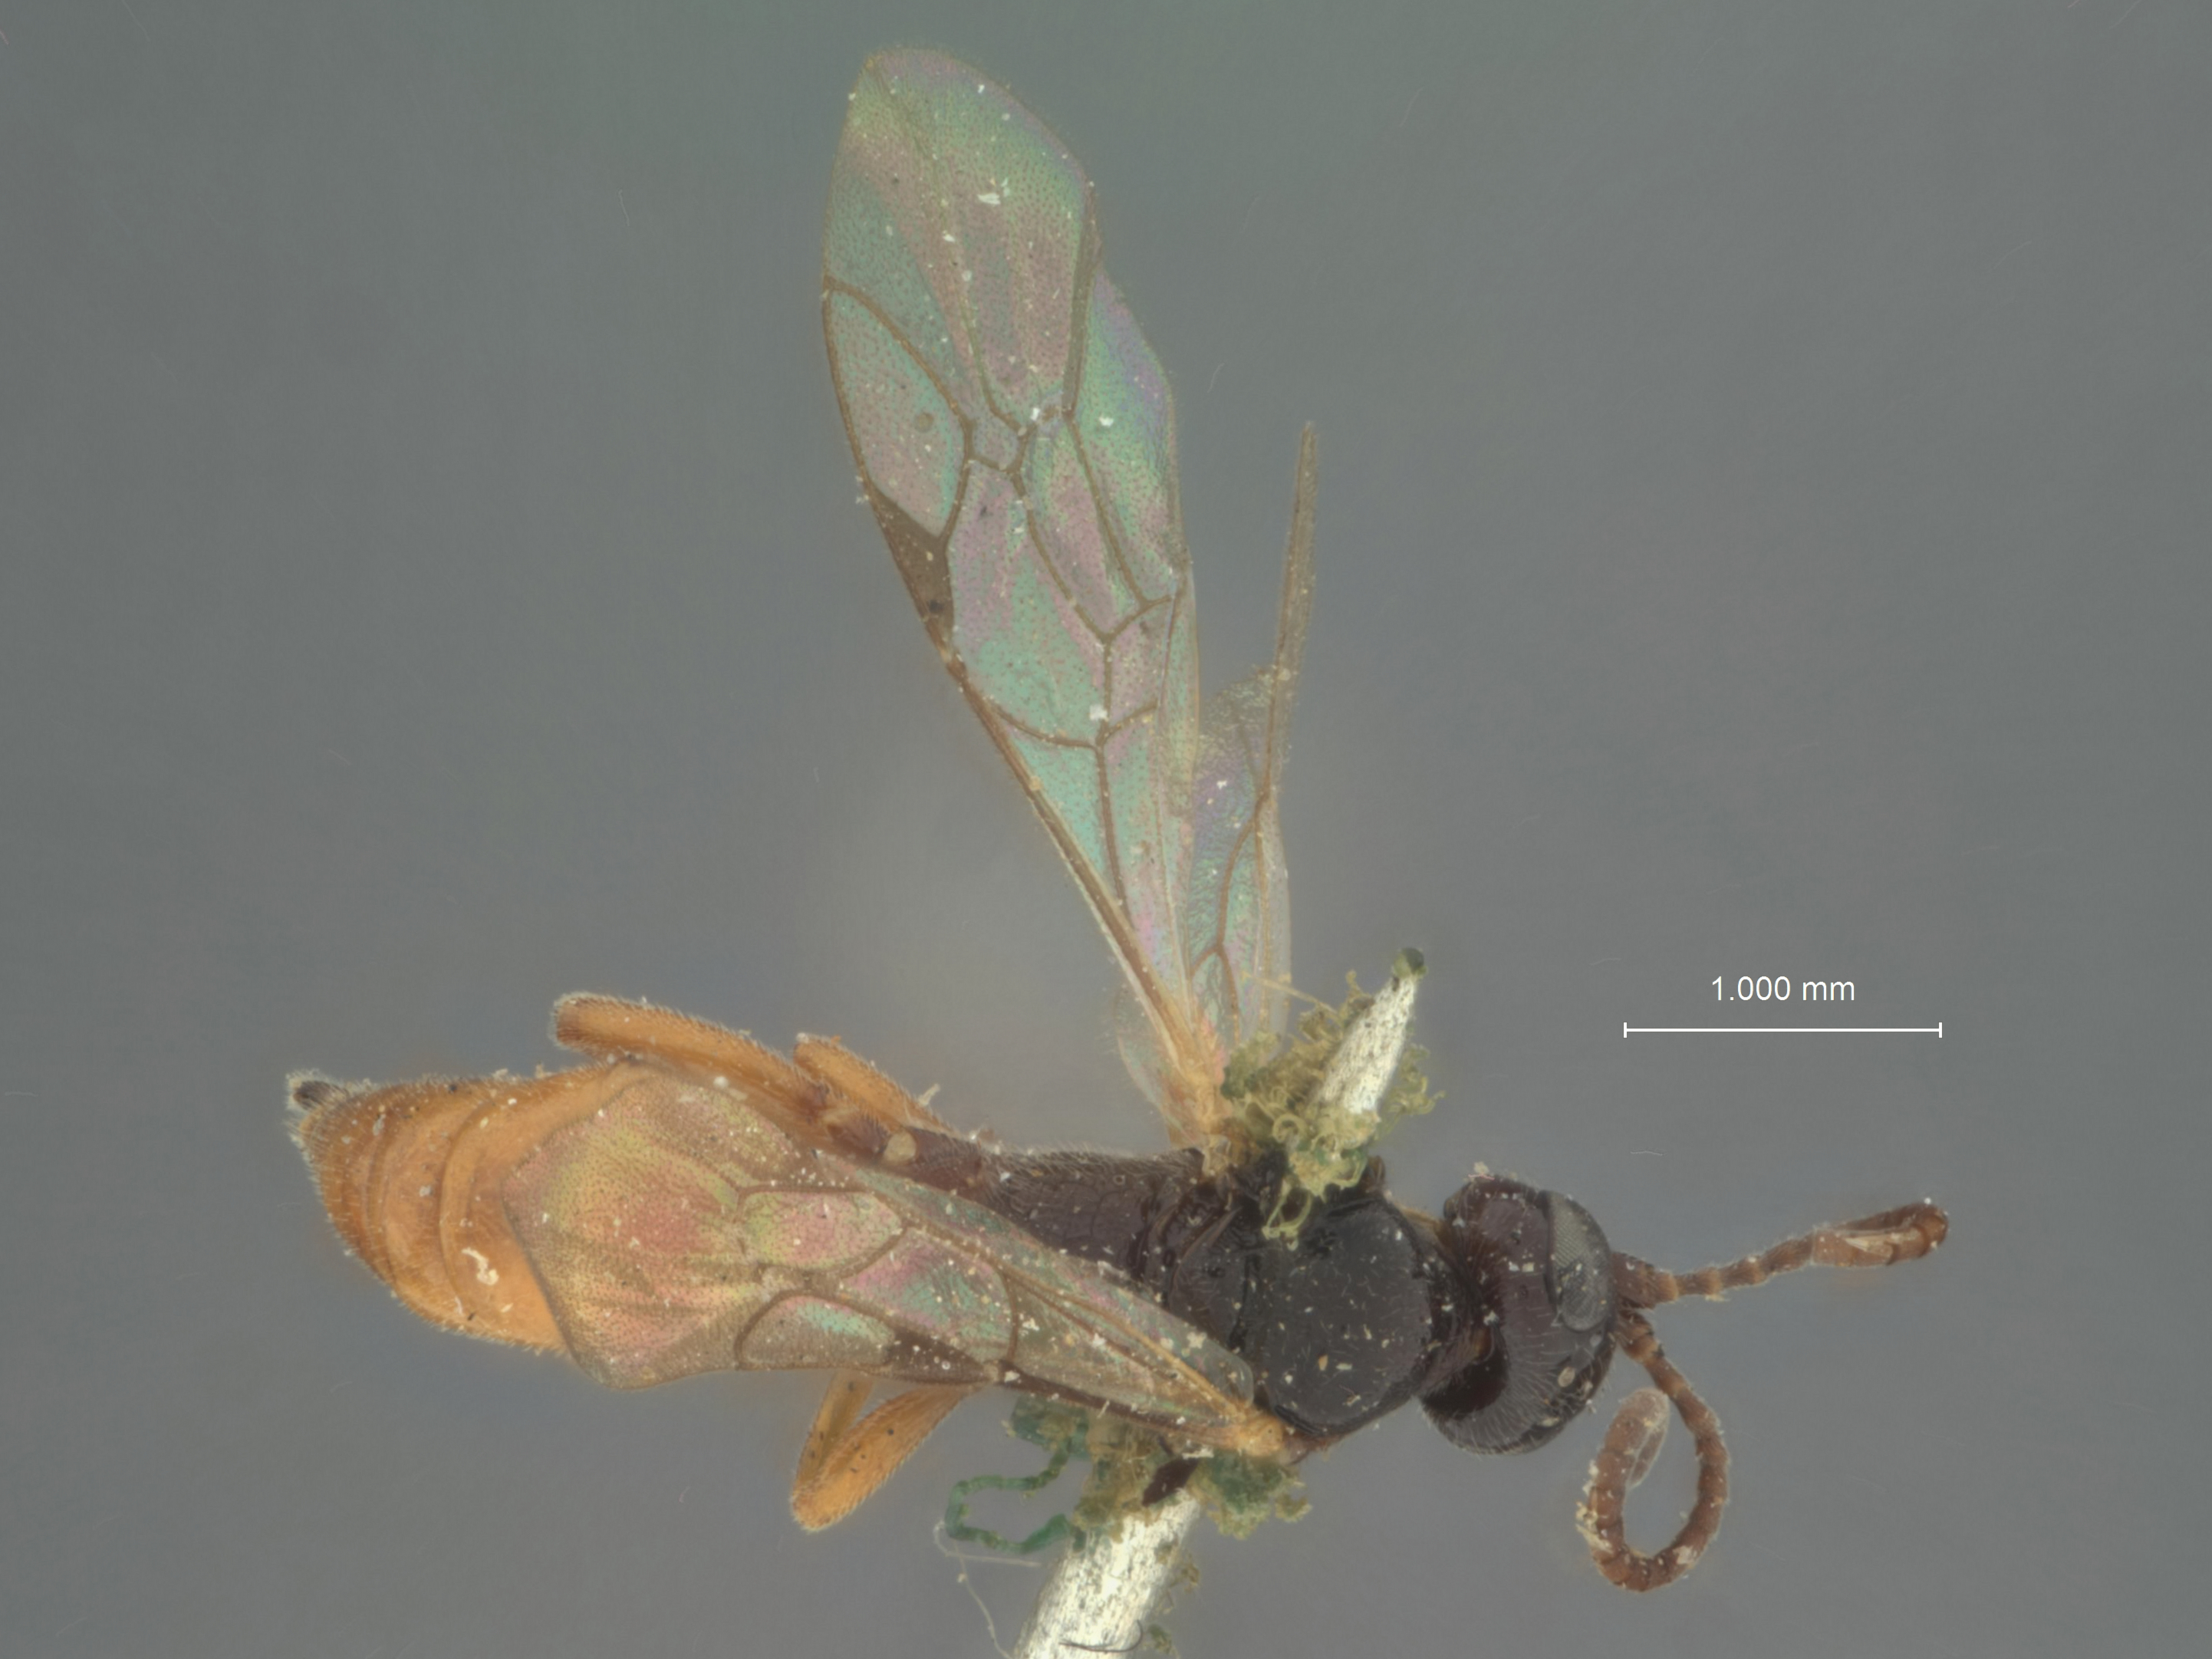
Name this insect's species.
Eriplatys sitkensis
